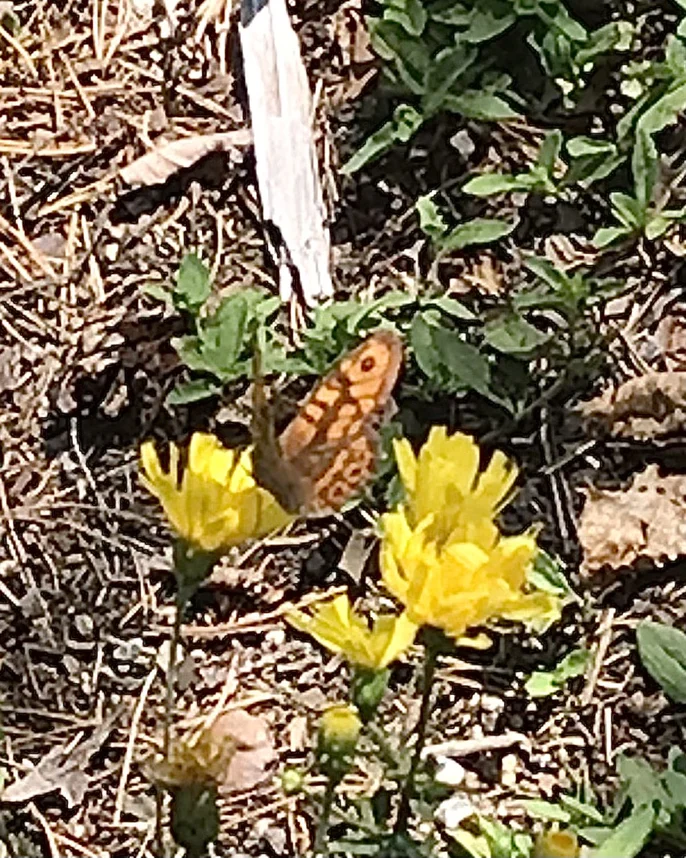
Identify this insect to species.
Lasiommata megera (also Pararge megera)
